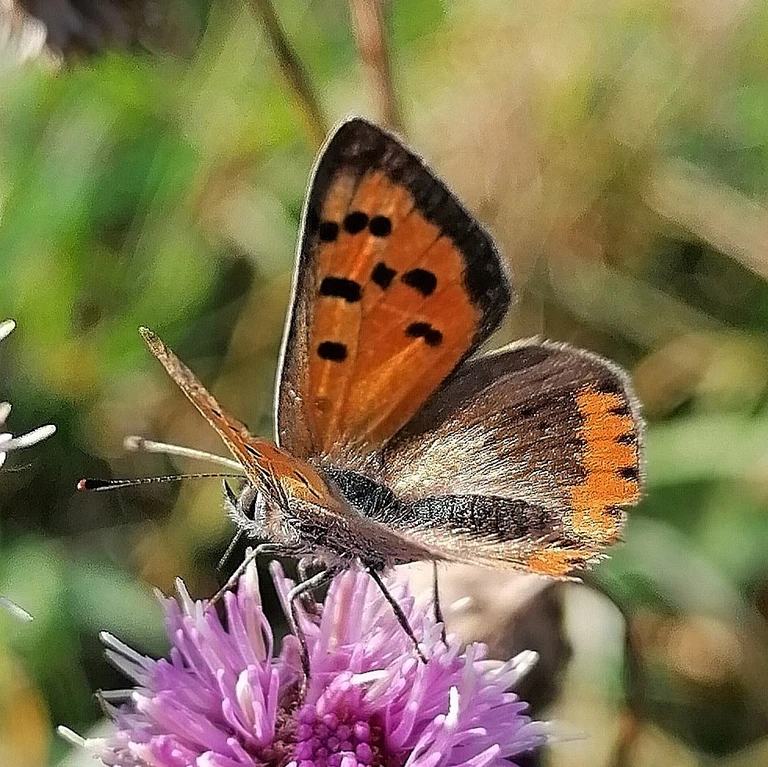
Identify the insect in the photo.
Lycaena phlaeas
